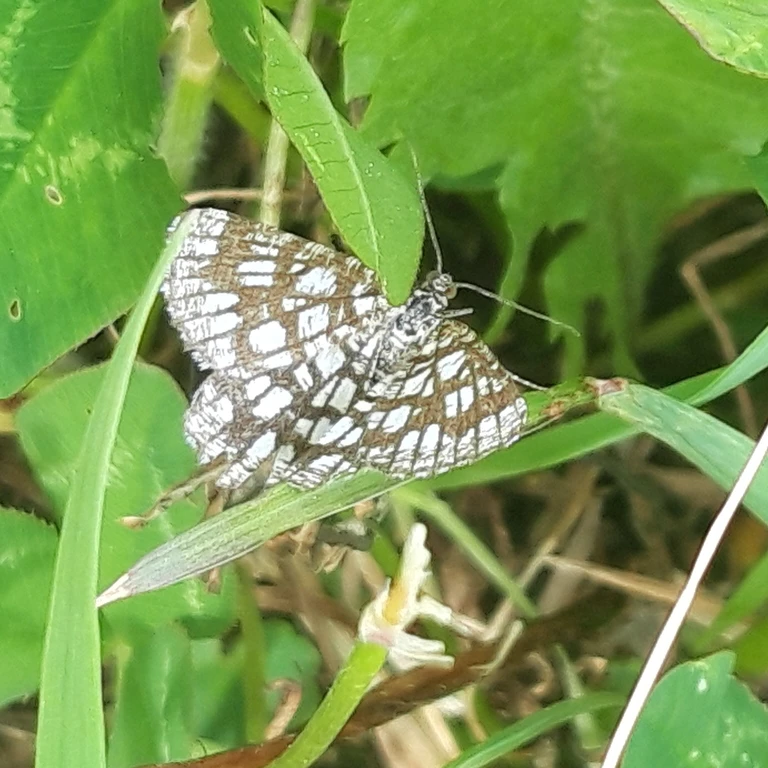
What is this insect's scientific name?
Chiasmia clathrata
